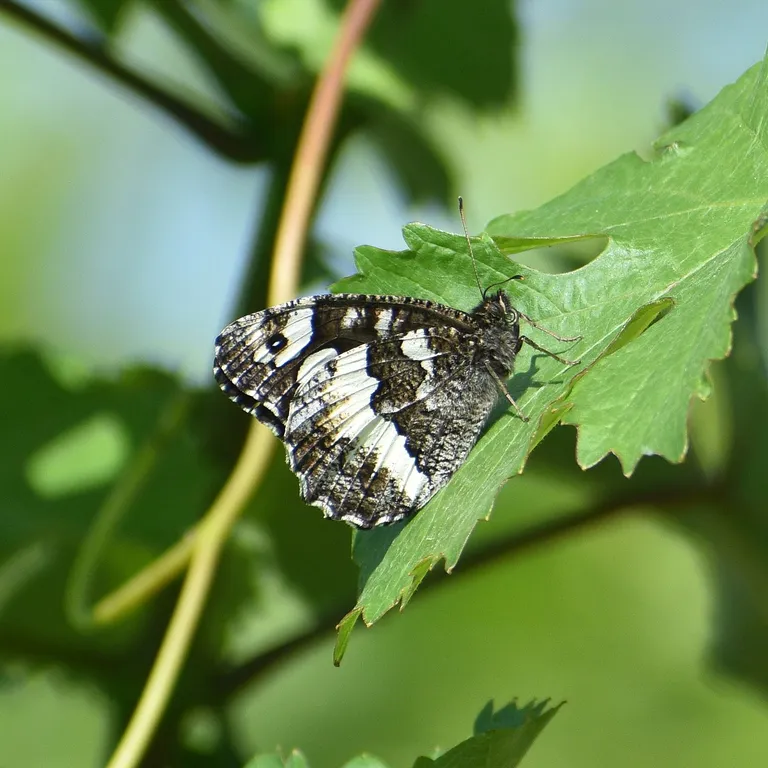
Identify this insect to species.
Brintesia circe
